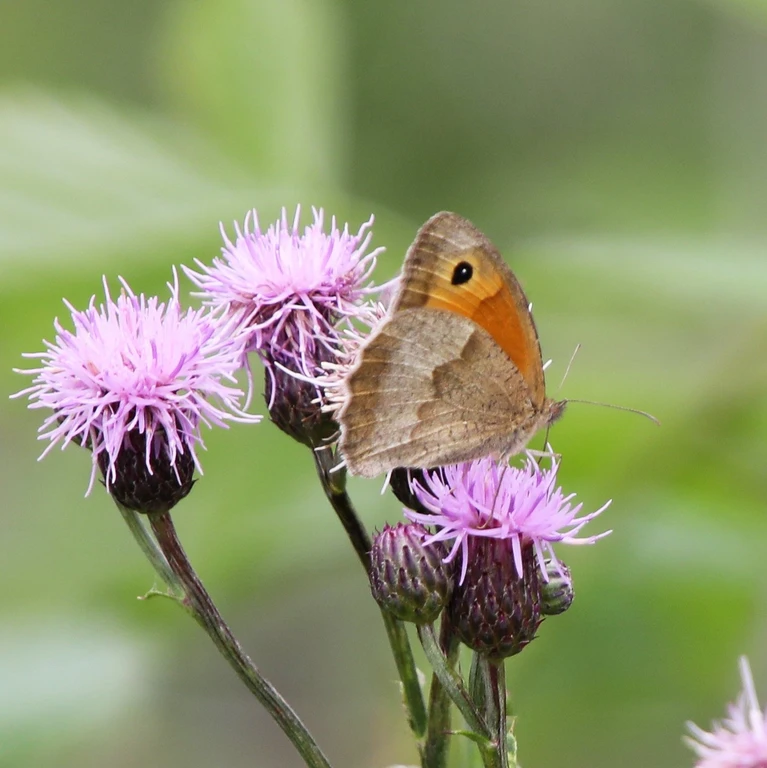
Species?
Maniola jurtina
